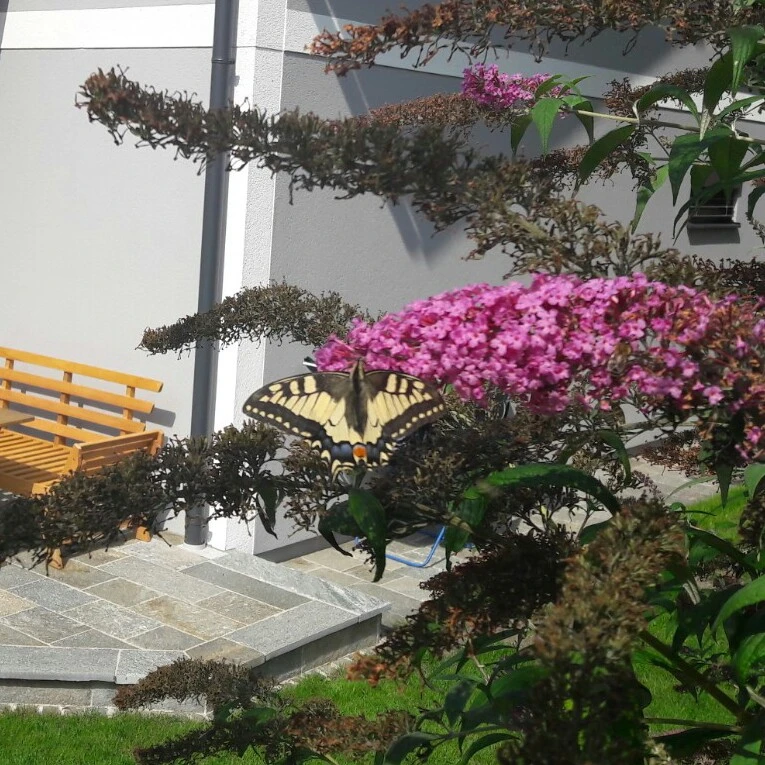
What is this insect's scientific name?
Papilio machaon
